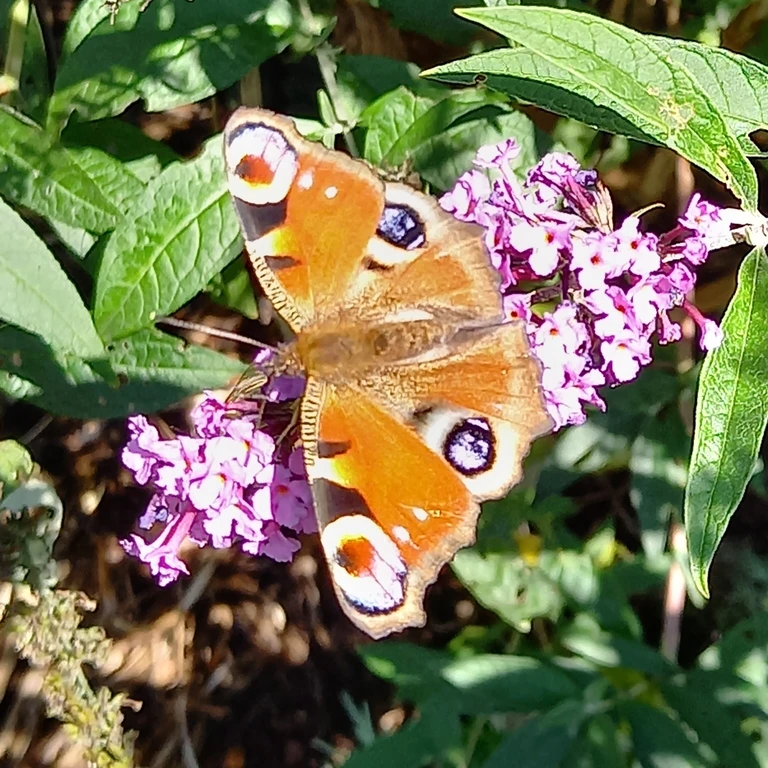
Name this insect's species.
Aglais io
